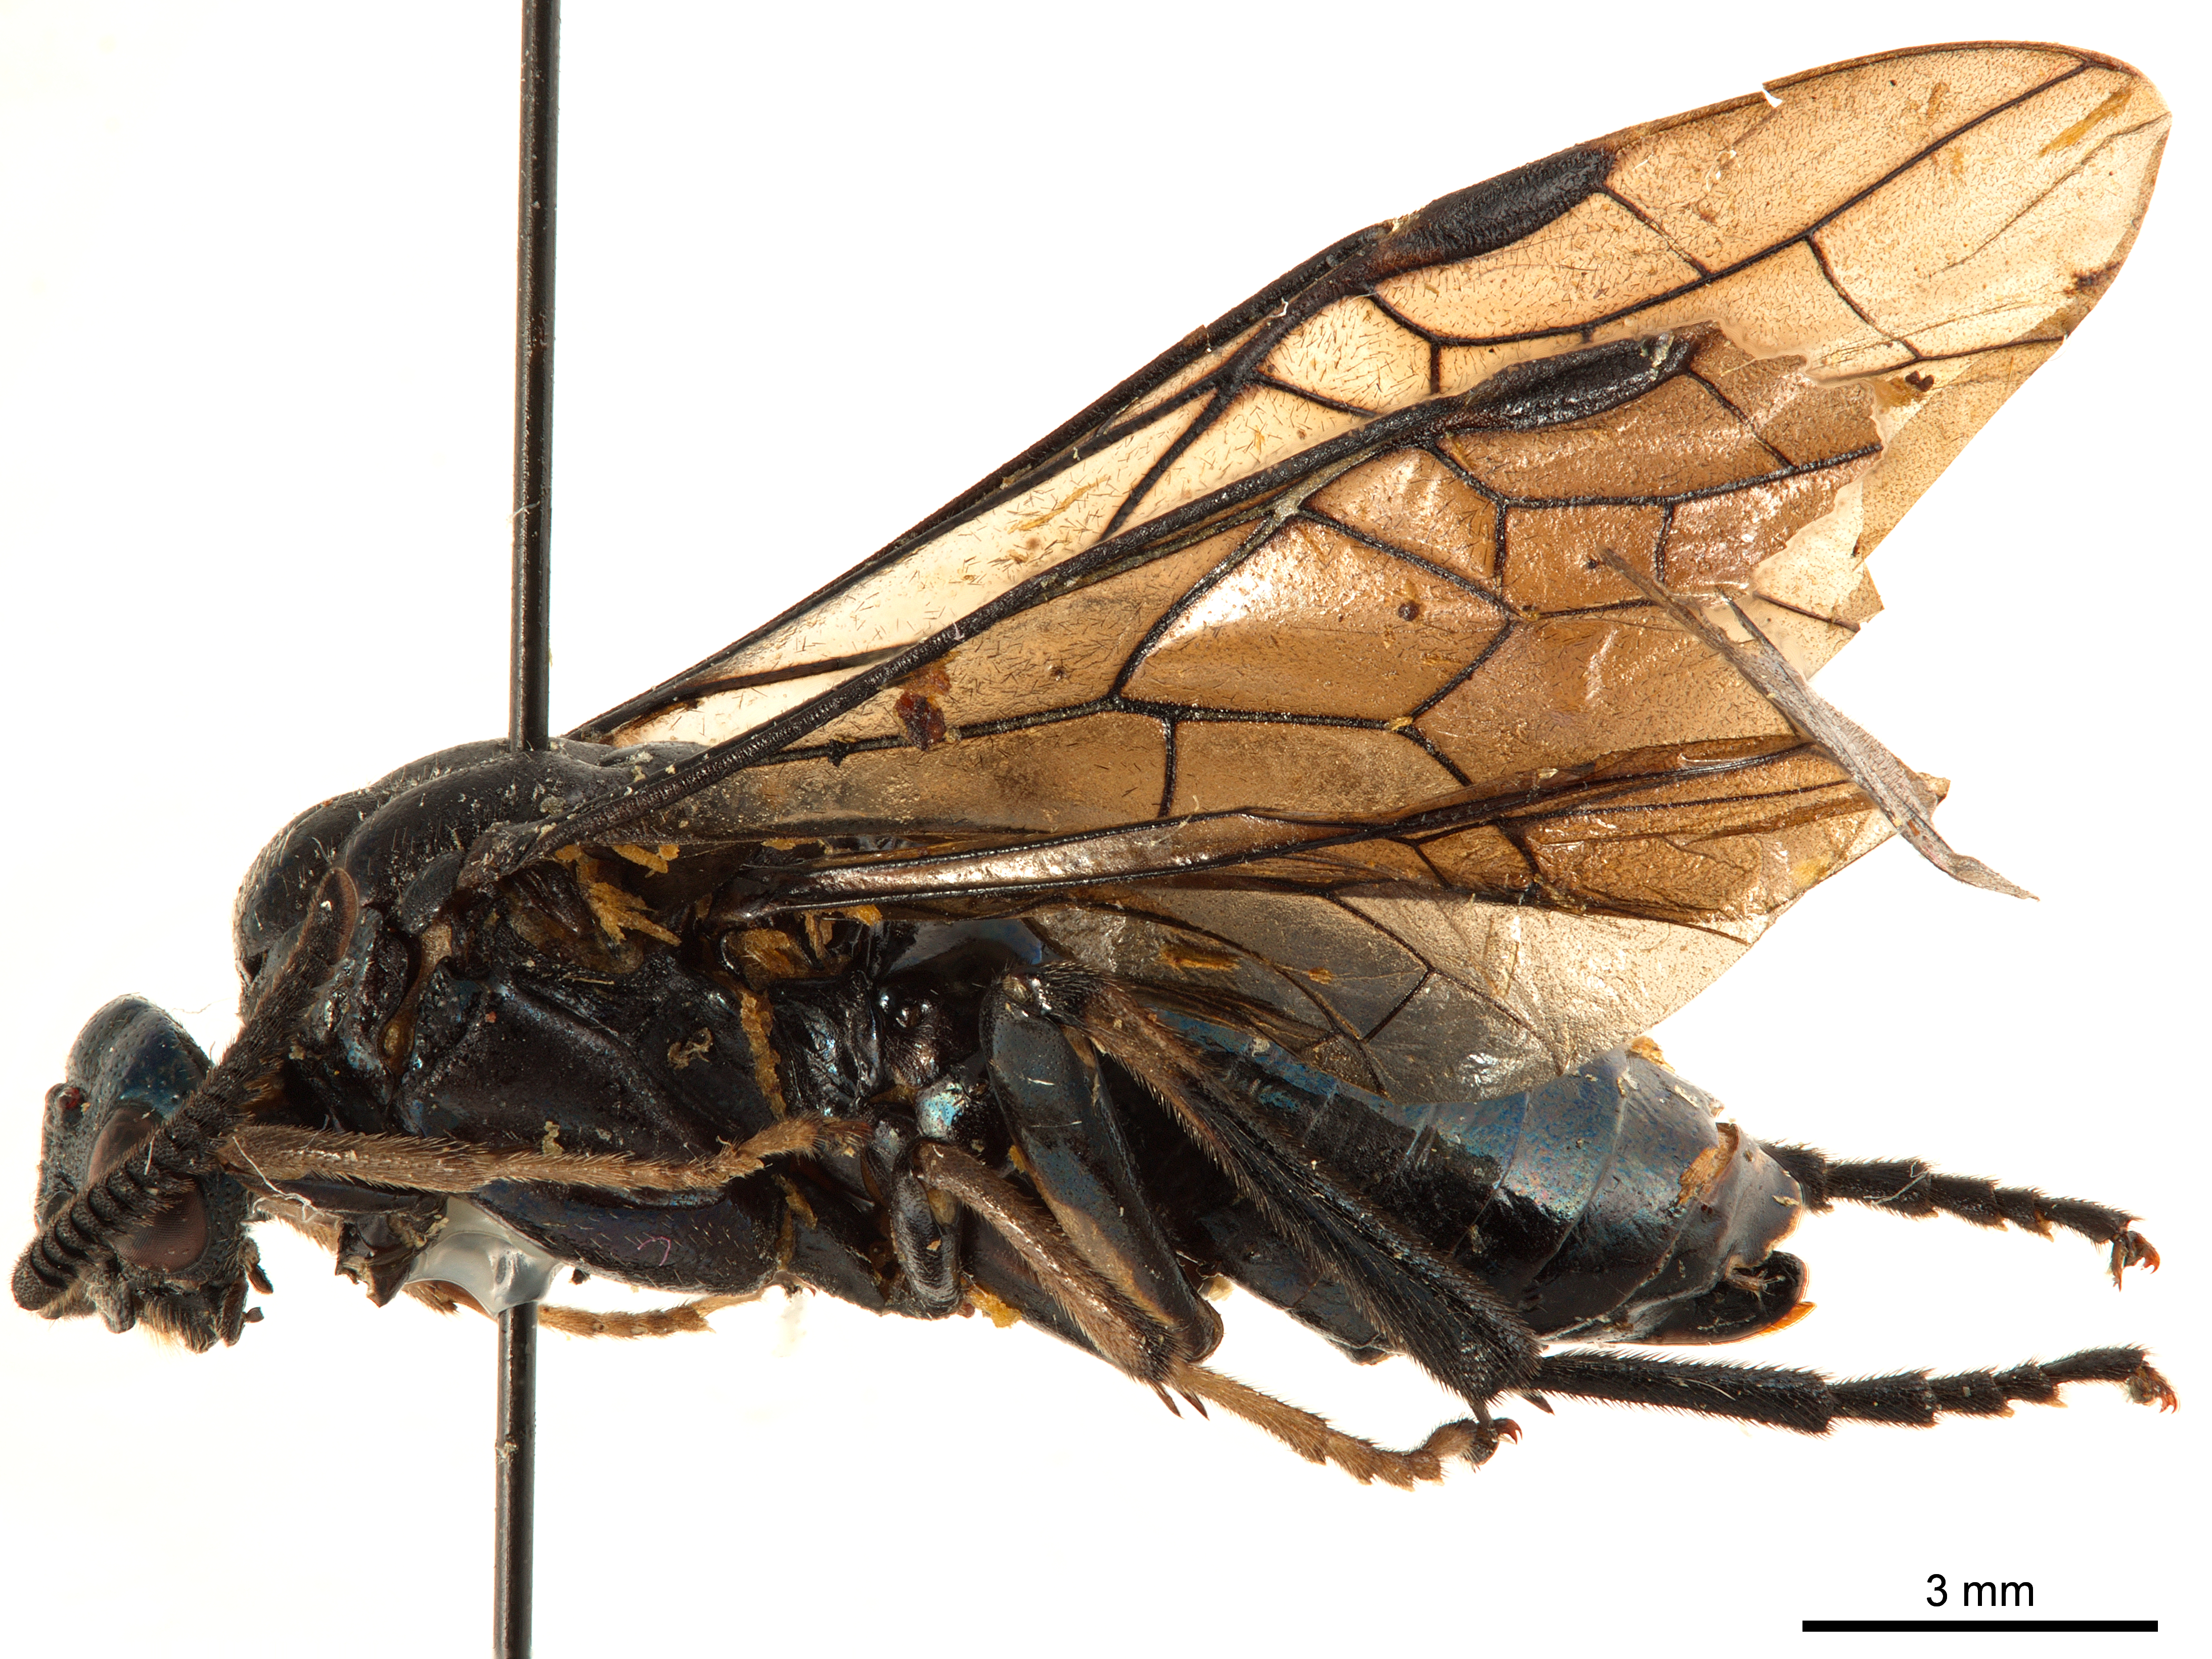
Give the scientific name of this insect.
Cladiucha insolita
